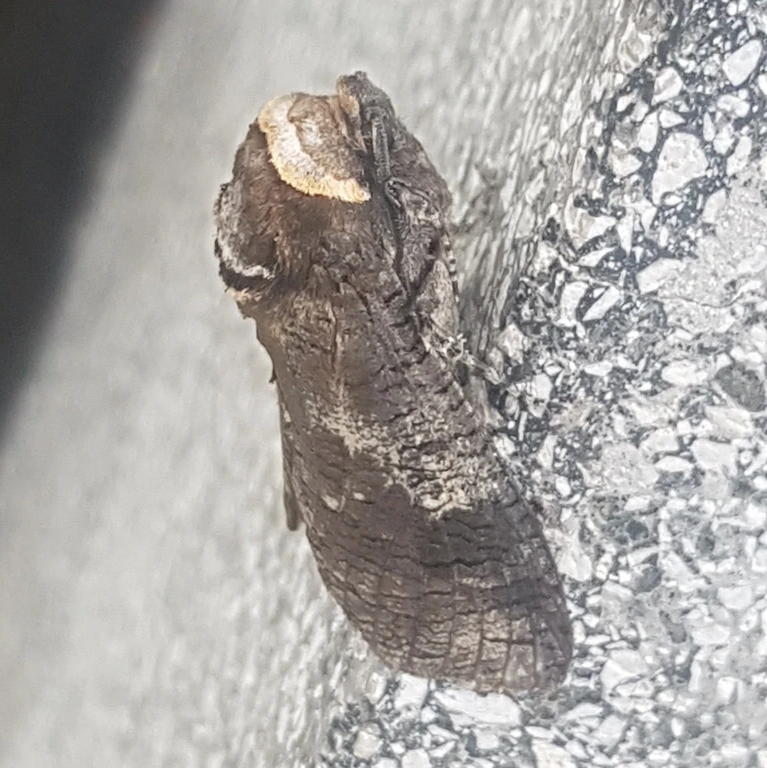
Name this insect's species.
Cossus cossus
